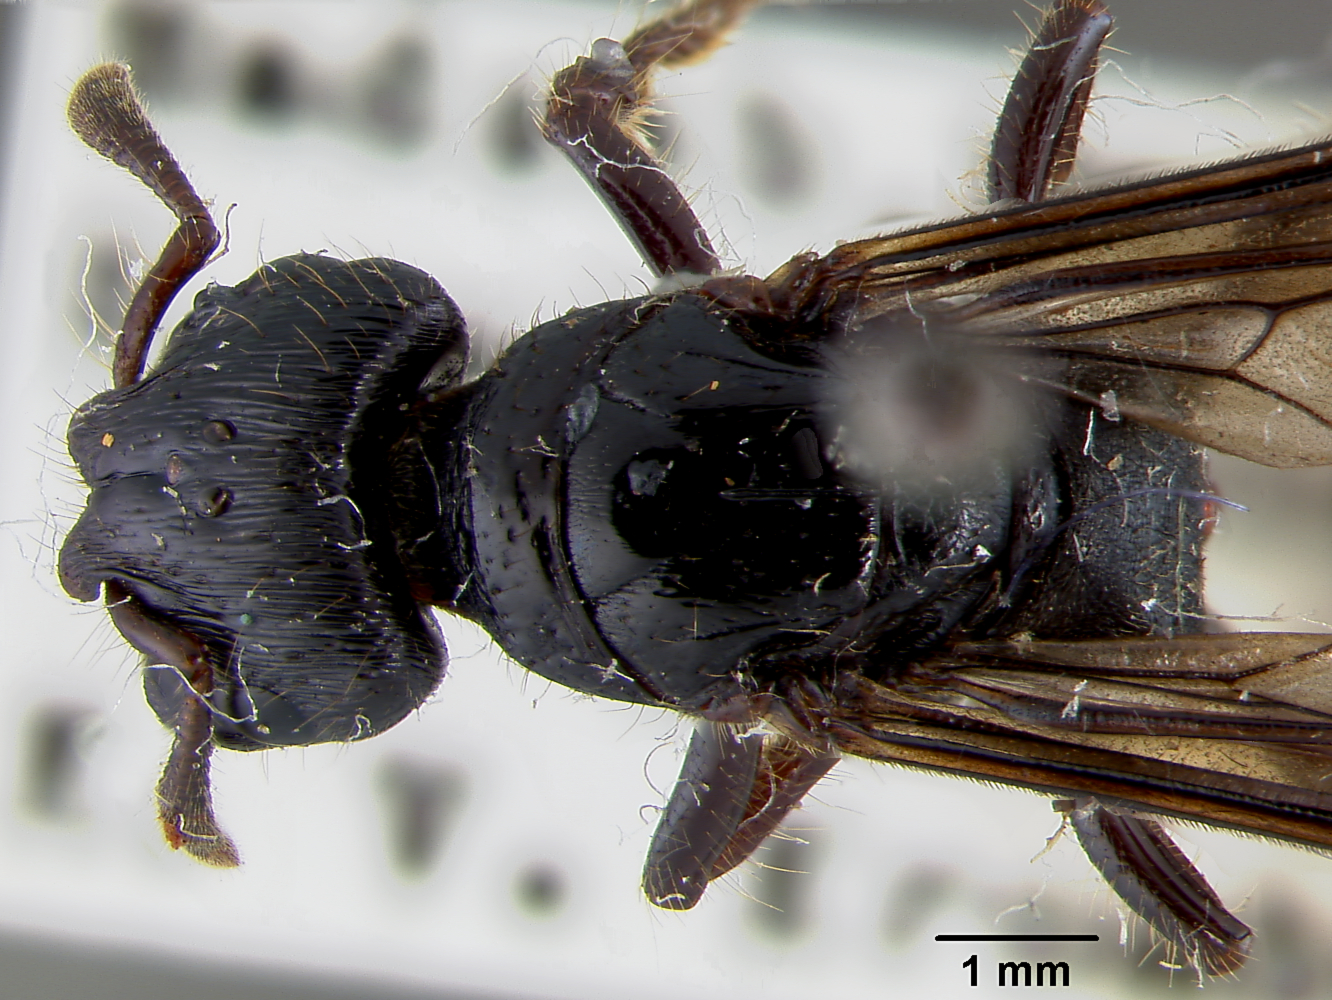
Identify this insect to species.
Myopopone smithi
